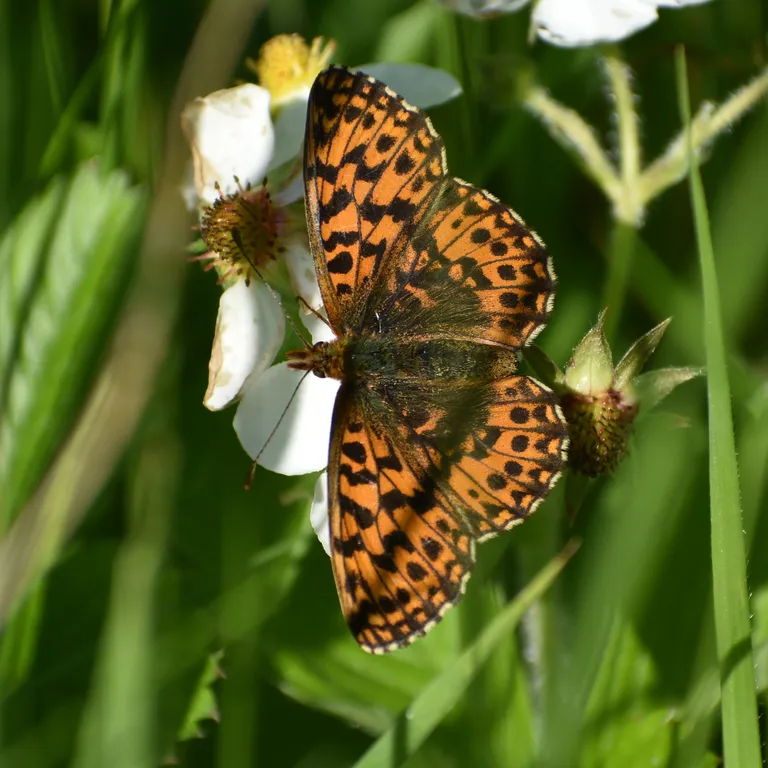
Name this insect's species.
Boloria dia
